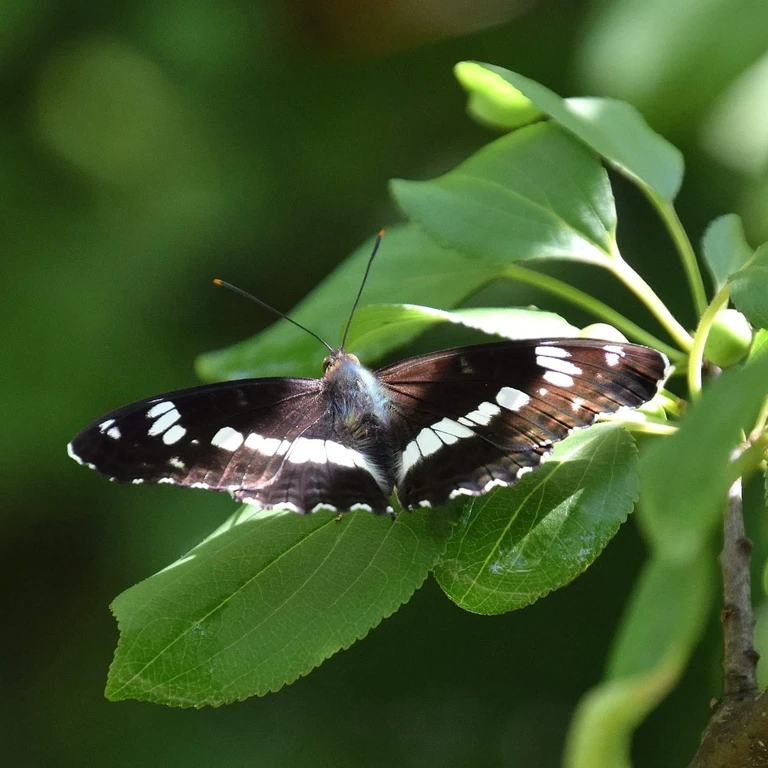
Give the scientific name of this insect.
Limenitis camilla (also Ladoga camilla)
